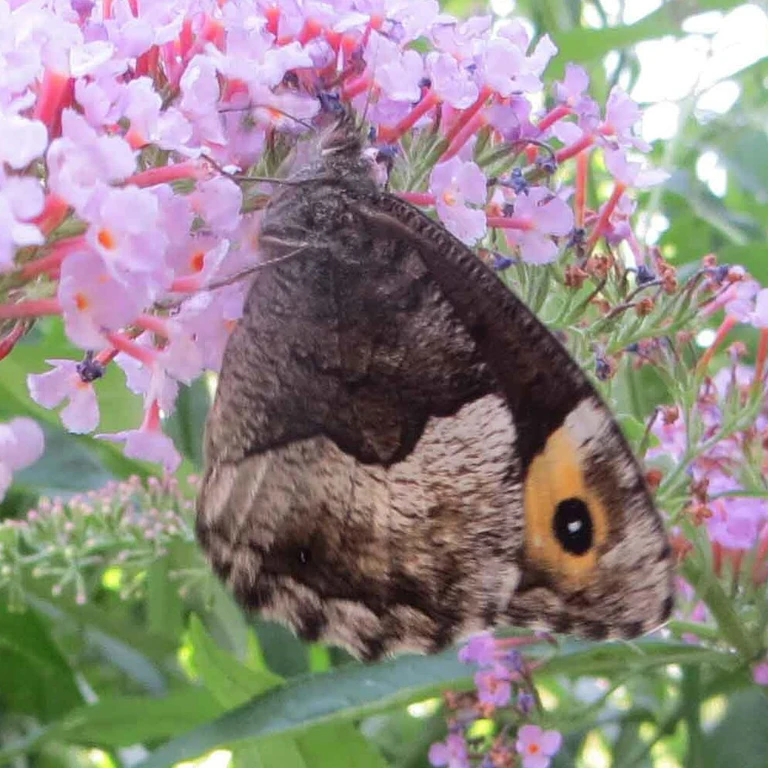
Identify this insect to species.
Hipparchia alcyone
